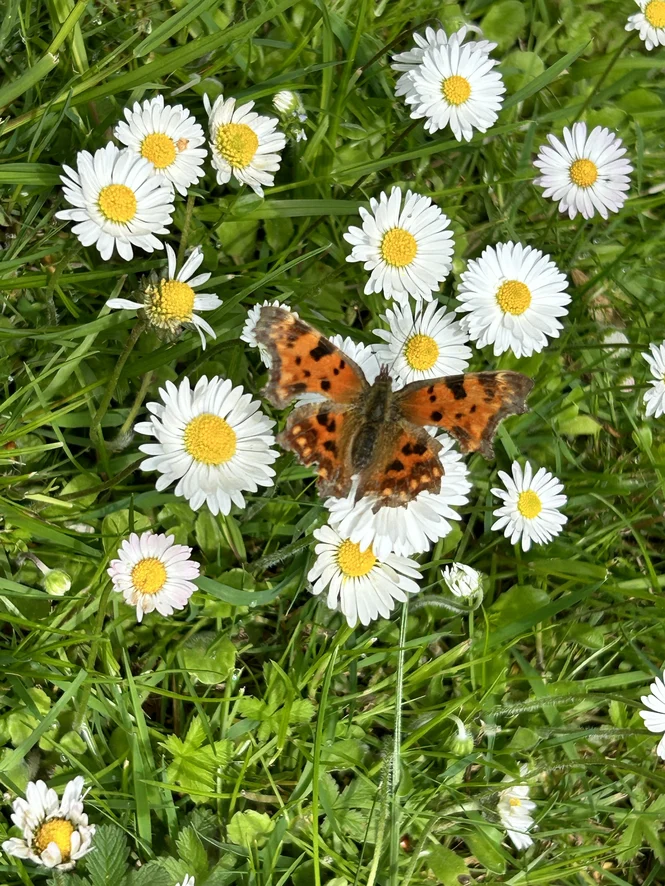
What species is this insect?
Polygonia c-album
